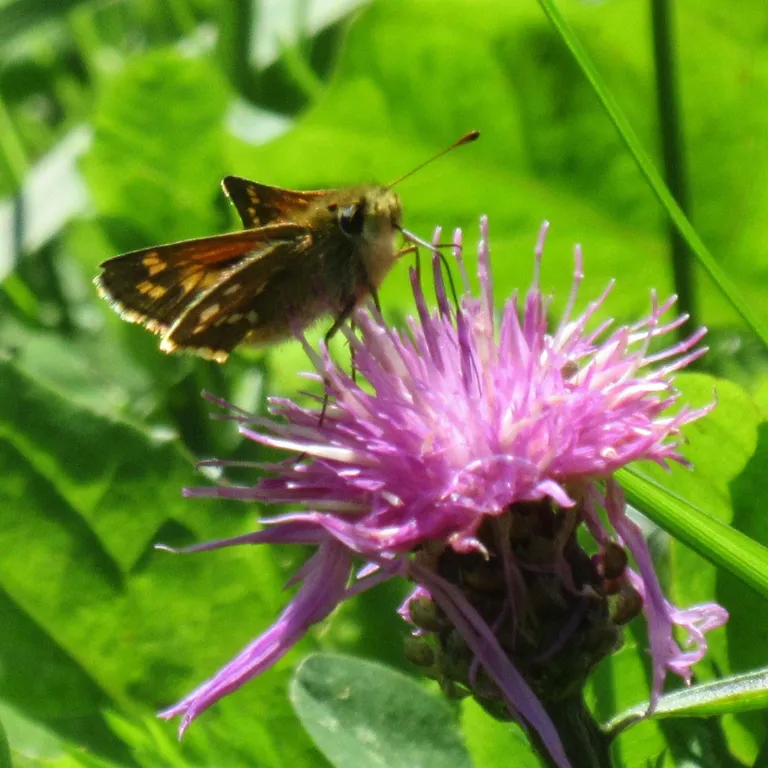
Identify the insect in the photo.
Hesperia comma
